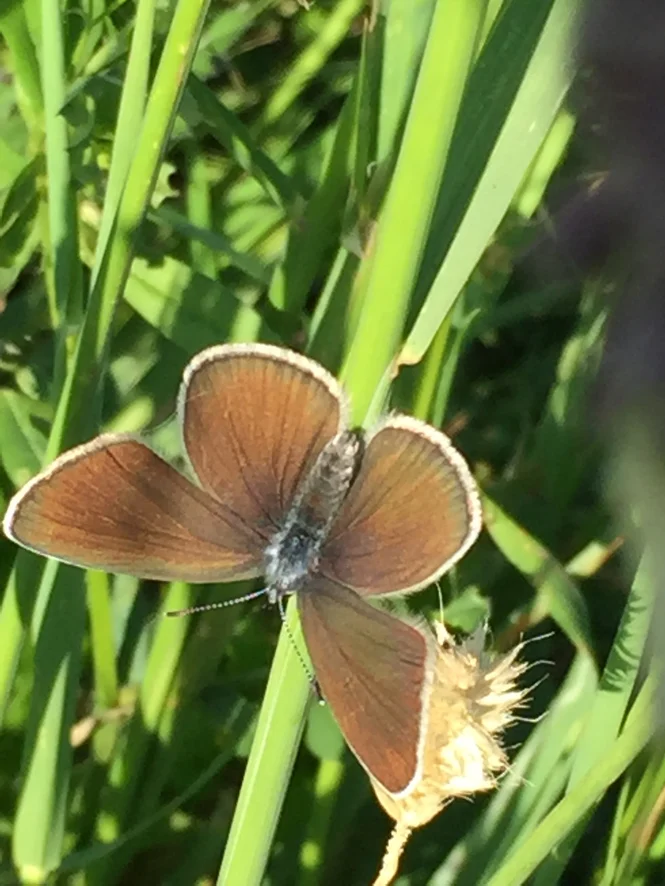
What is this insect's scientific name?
Cyaniris semiargus
